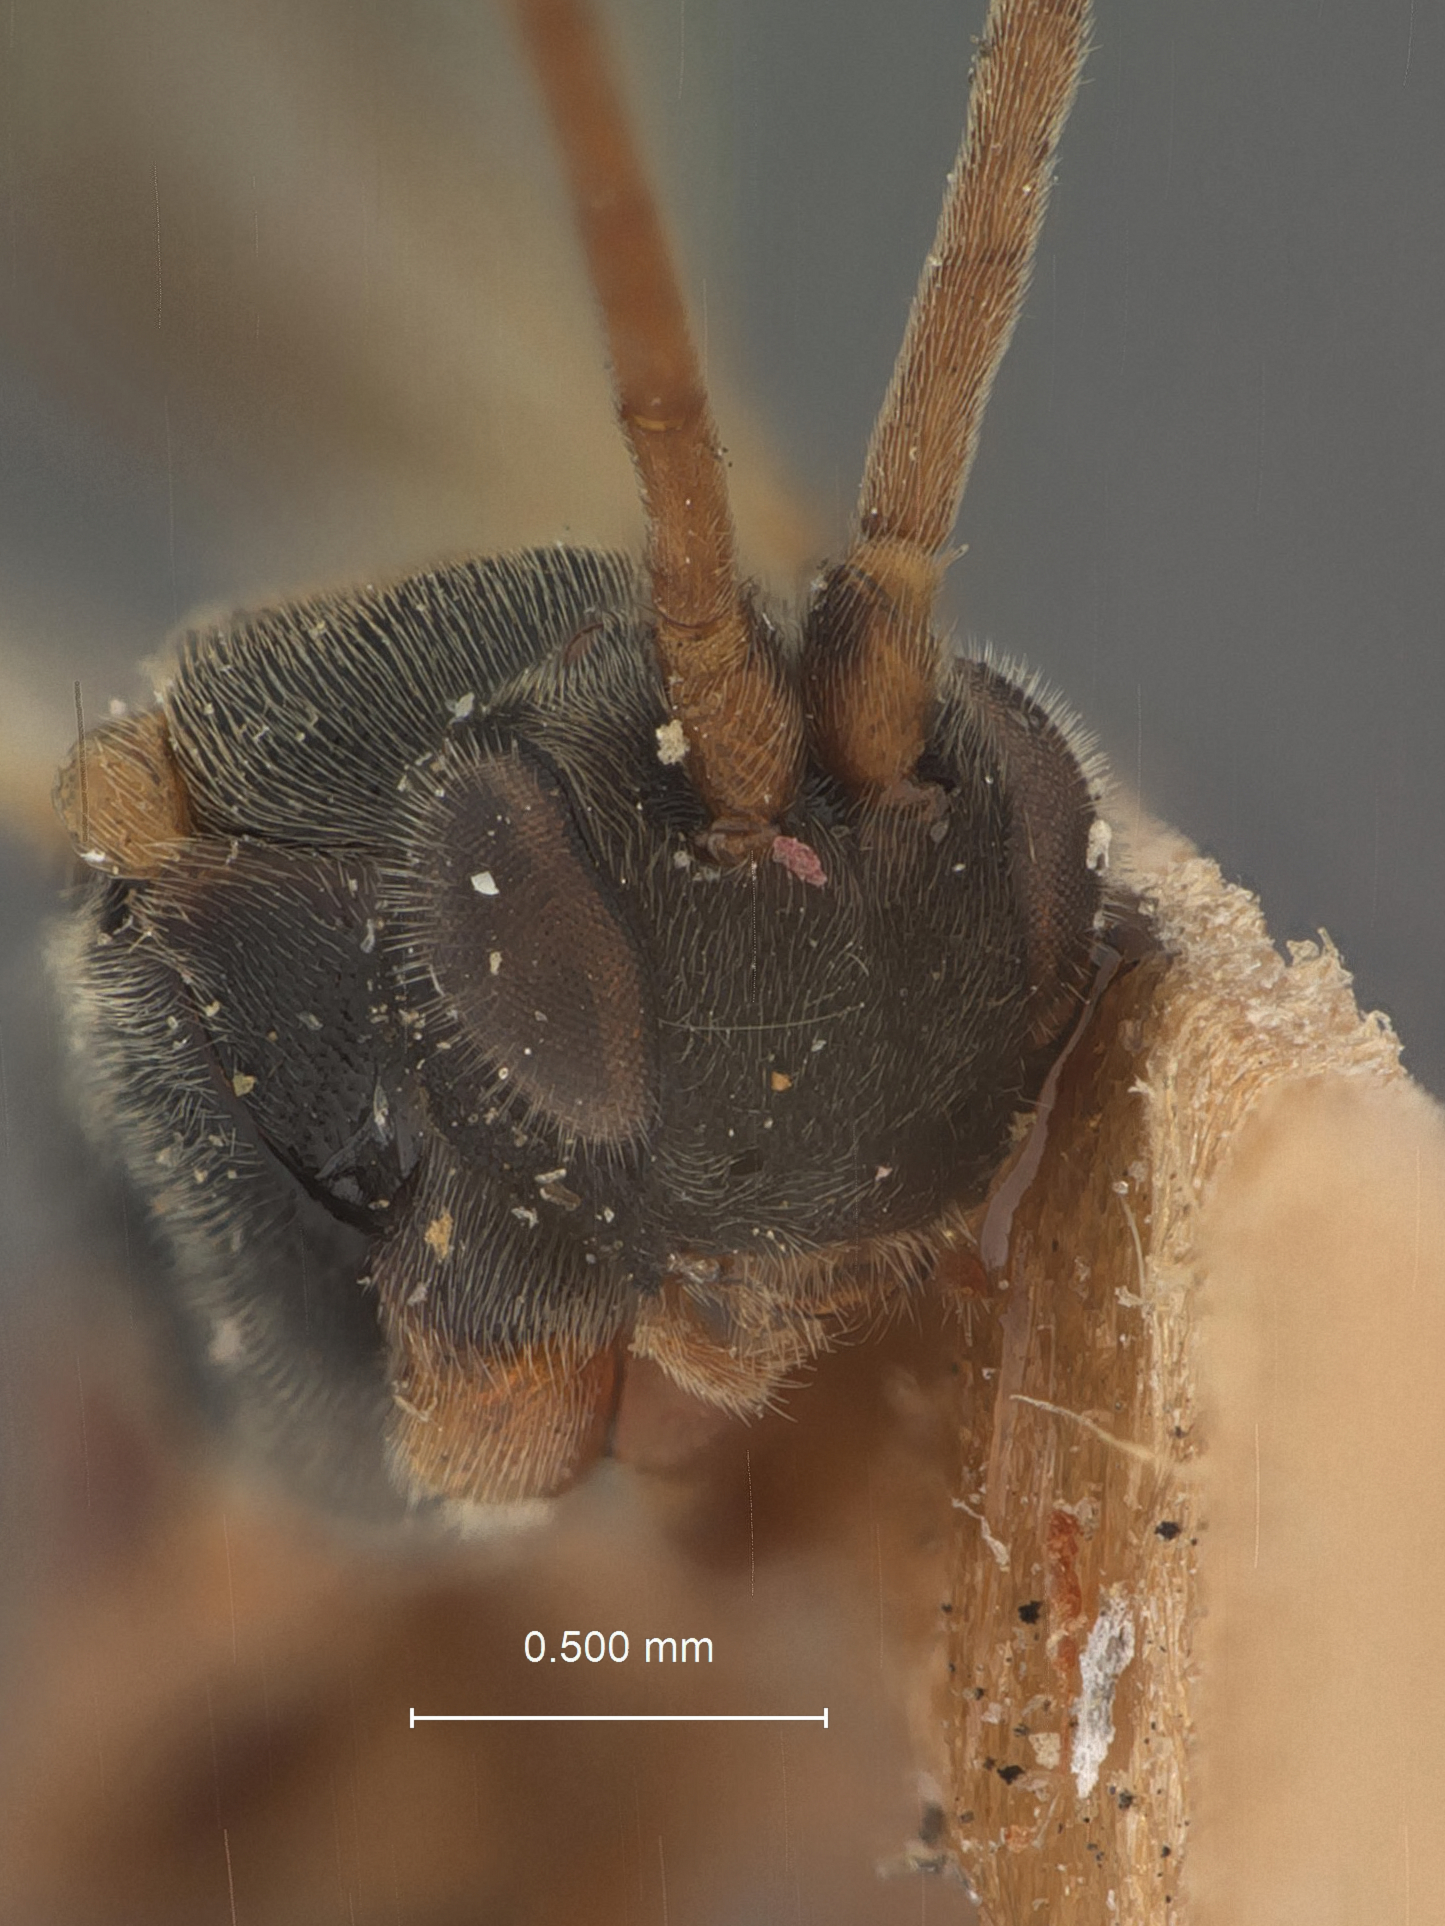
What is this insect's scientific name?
Microplitis laticinctus
